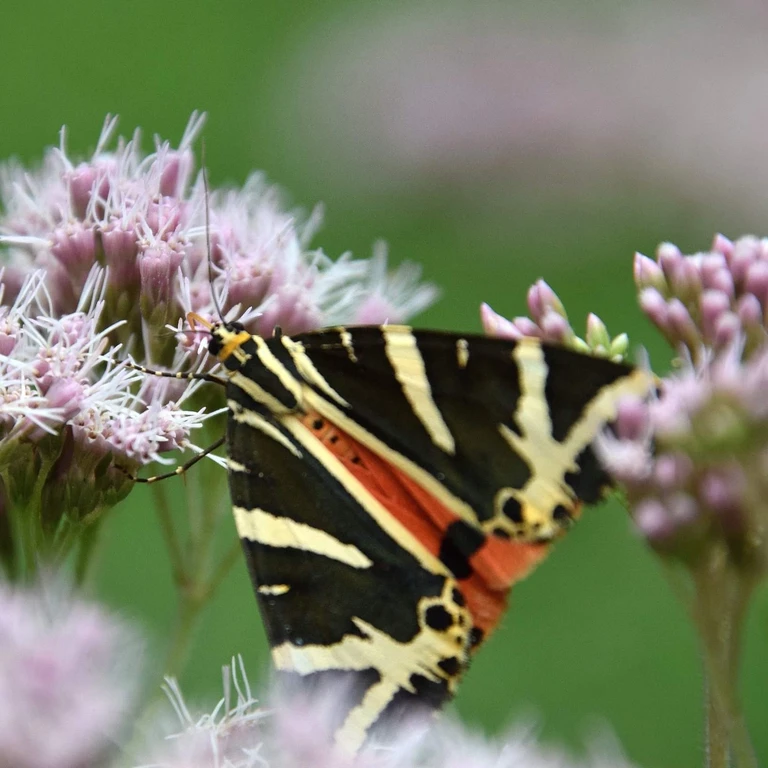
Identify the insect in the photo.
Euplagia quadripunctaria
